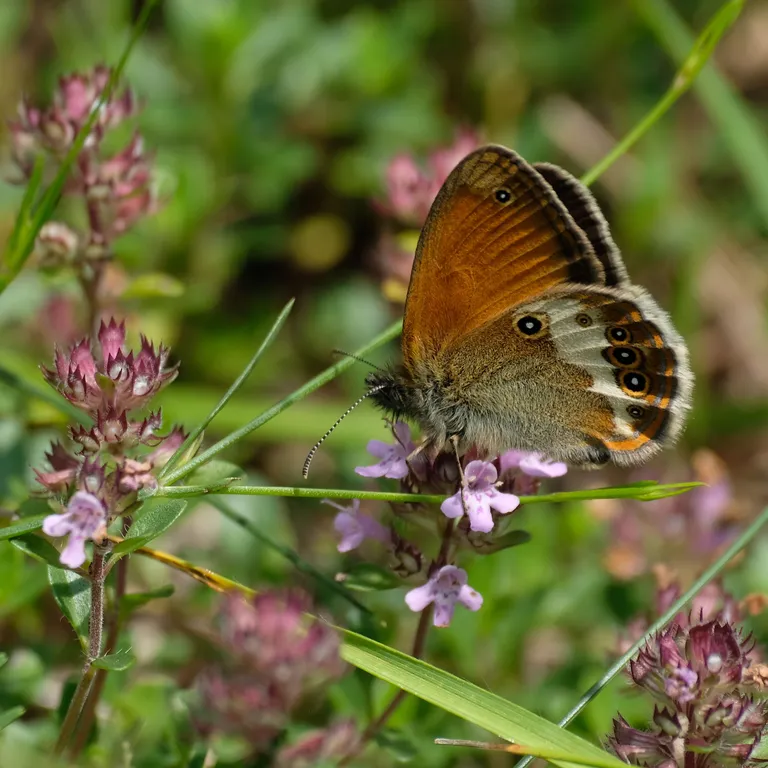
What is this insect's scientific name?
Coenonympha arcania
